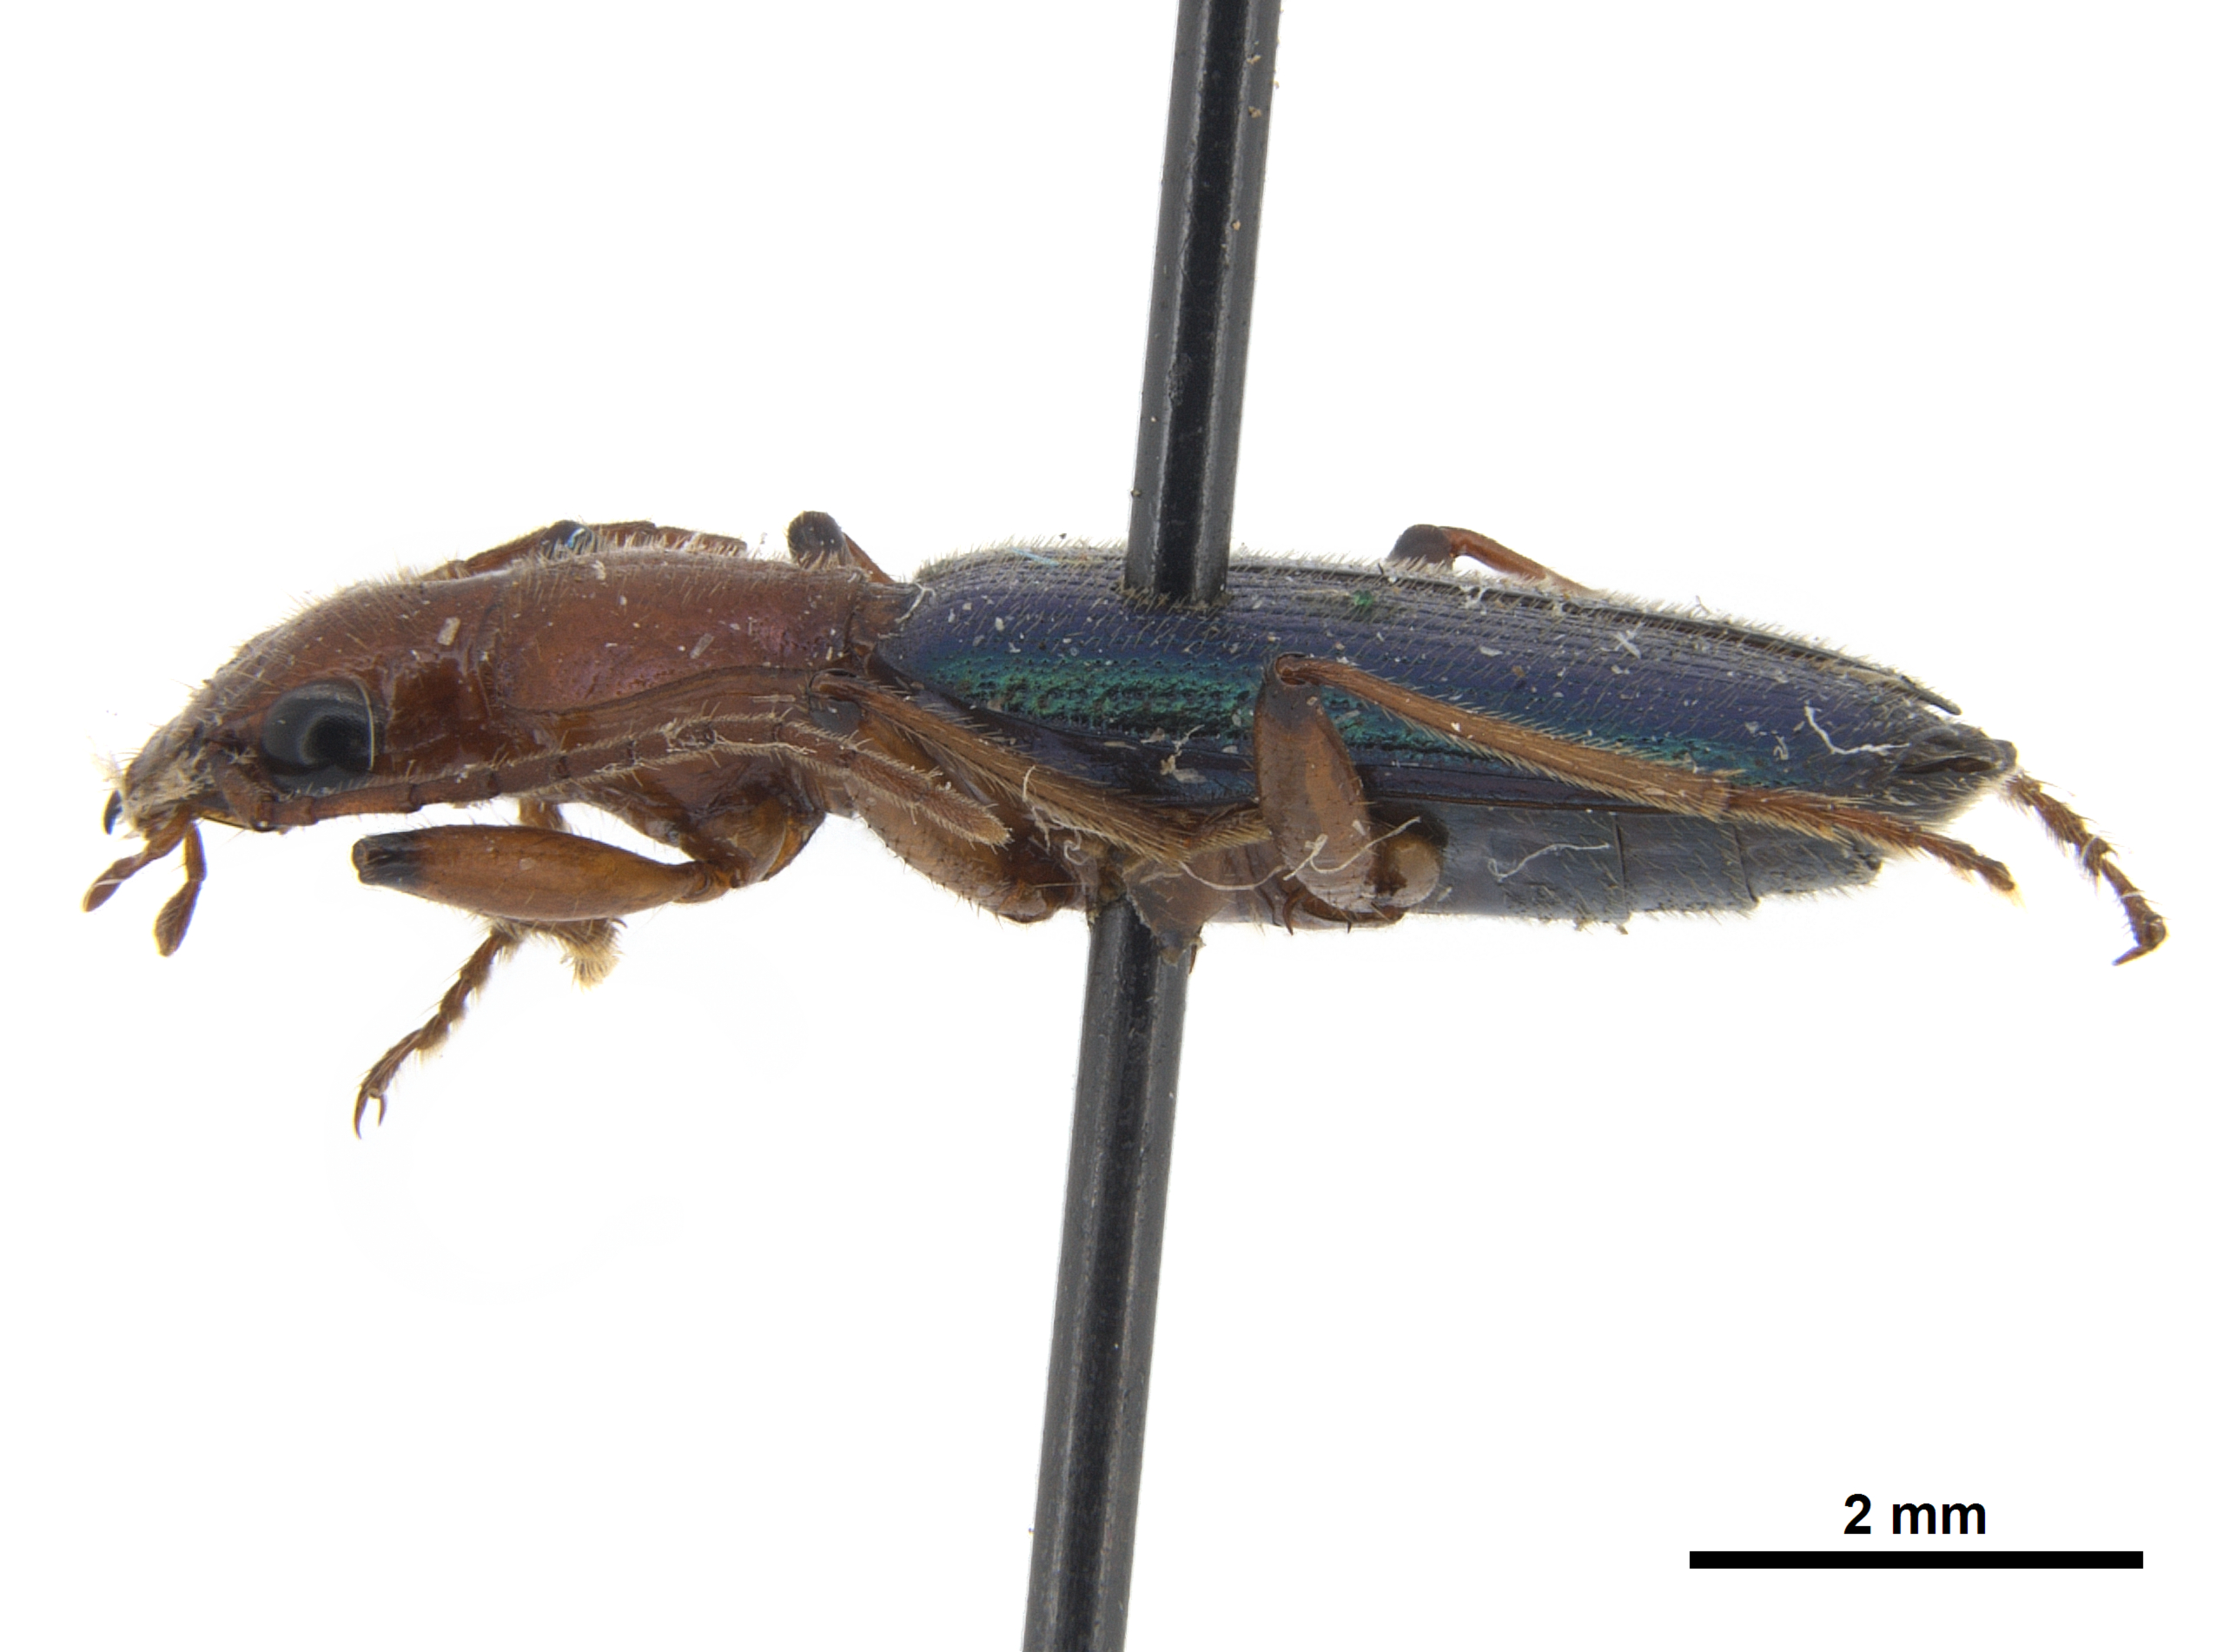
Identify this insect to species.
Tecnophilus pilatei
